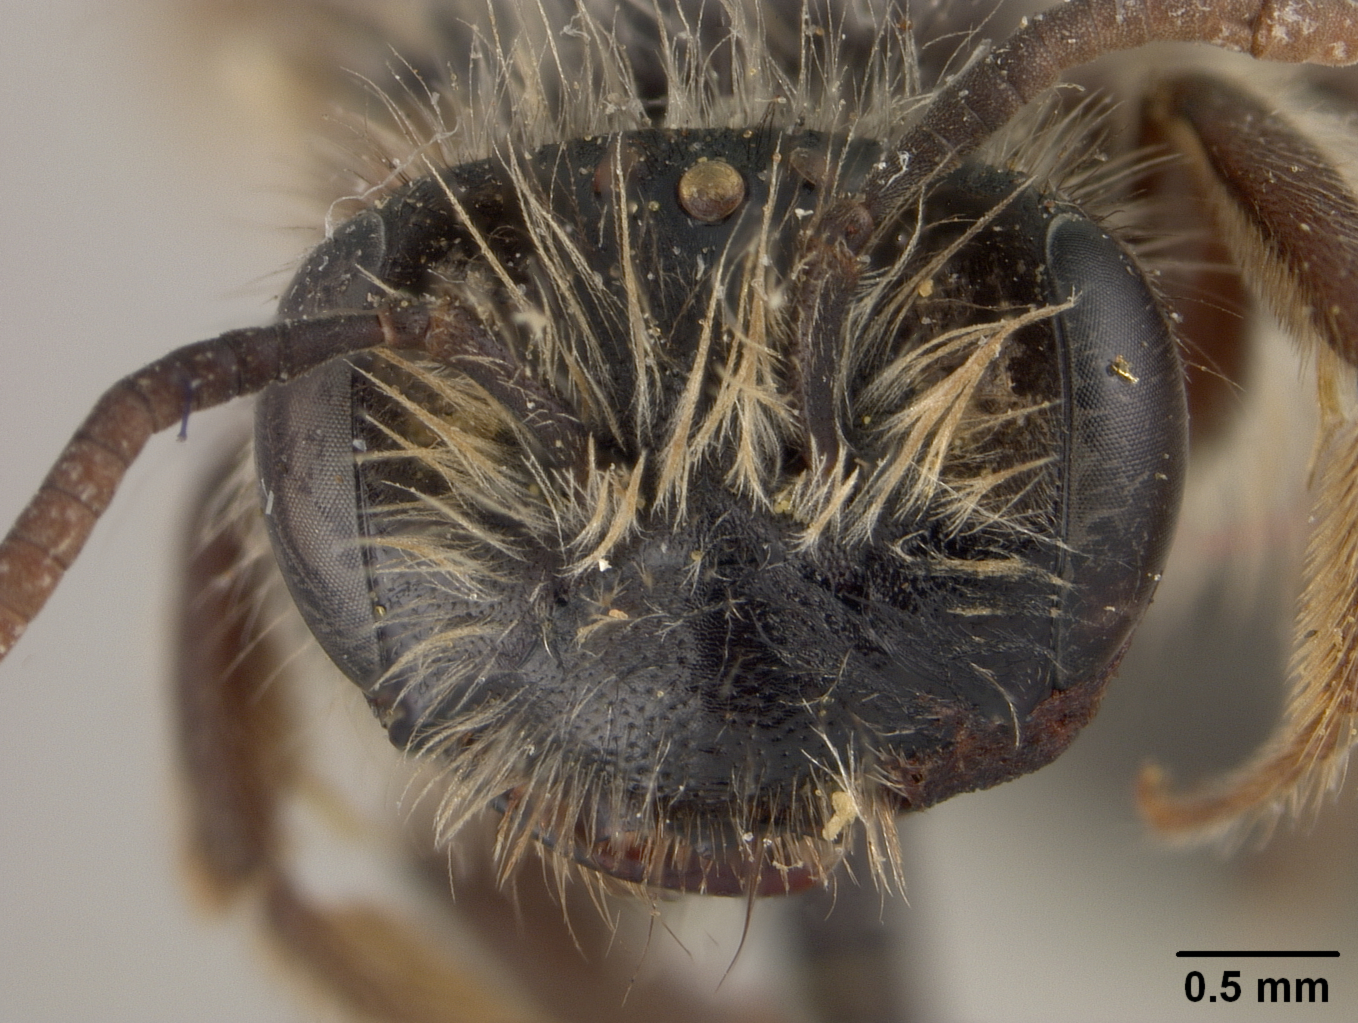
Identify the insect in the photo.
Andrena cymatilis
